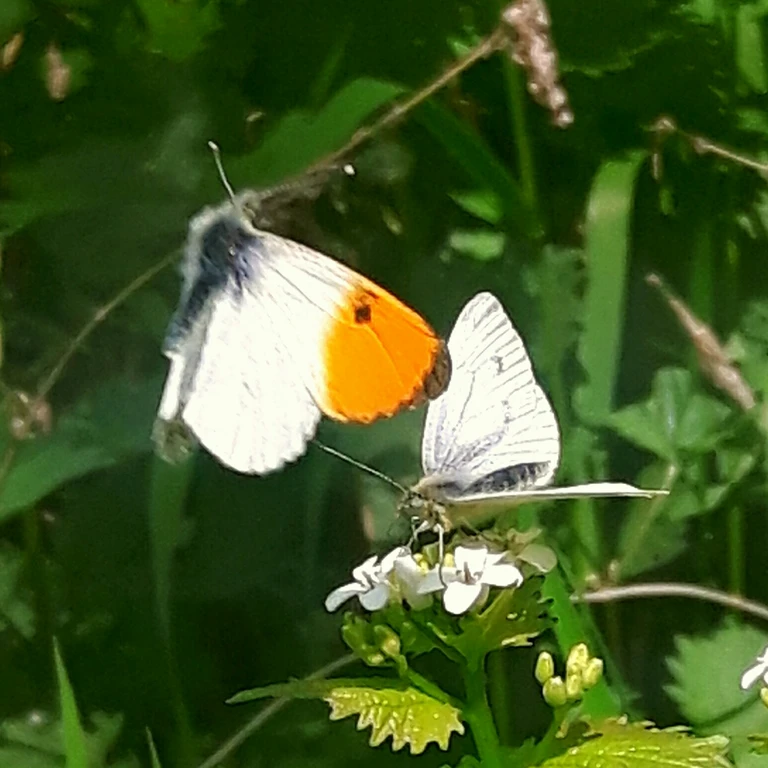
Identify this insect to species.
Anthocharis cardamines
